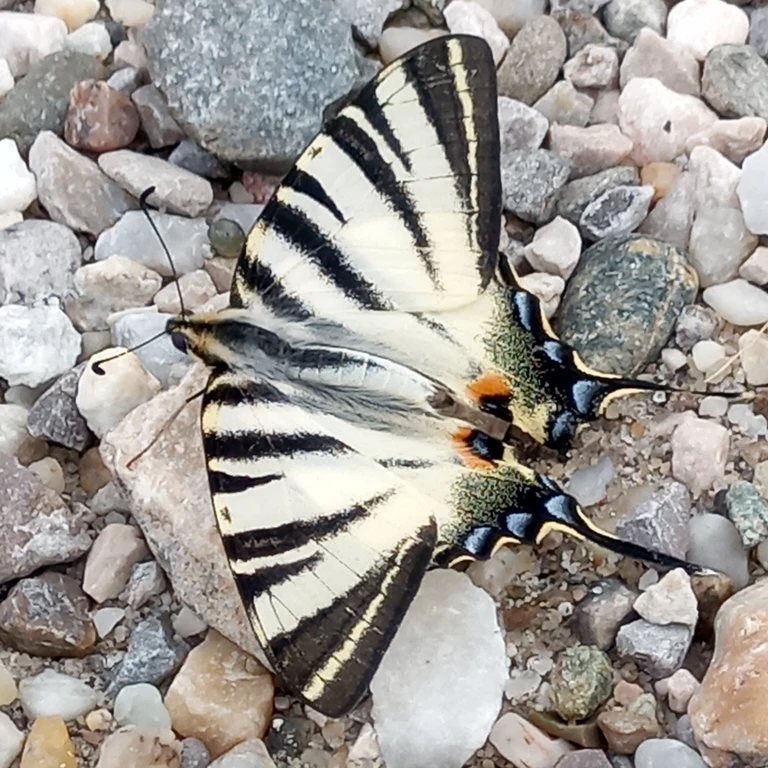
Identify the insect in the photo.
Iphiclides podalirius
